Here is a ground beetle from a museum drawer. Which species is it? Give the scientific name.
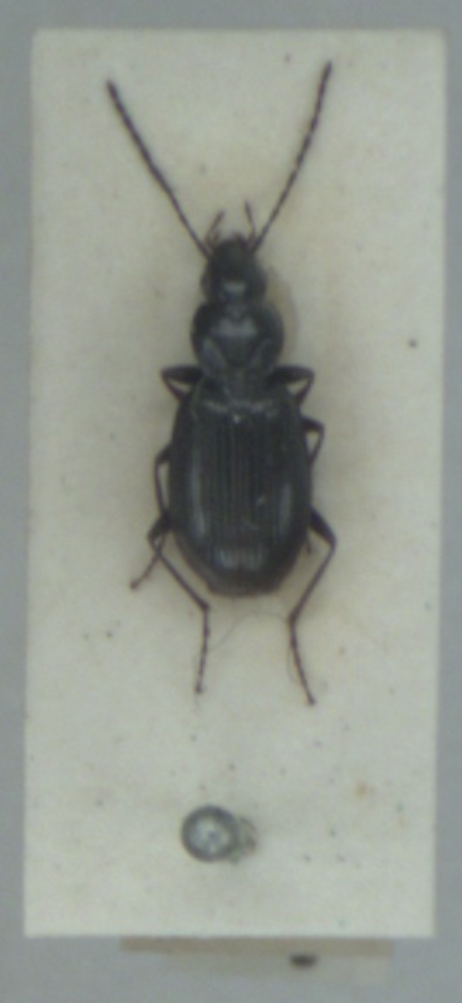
Agonum fuliginosum
